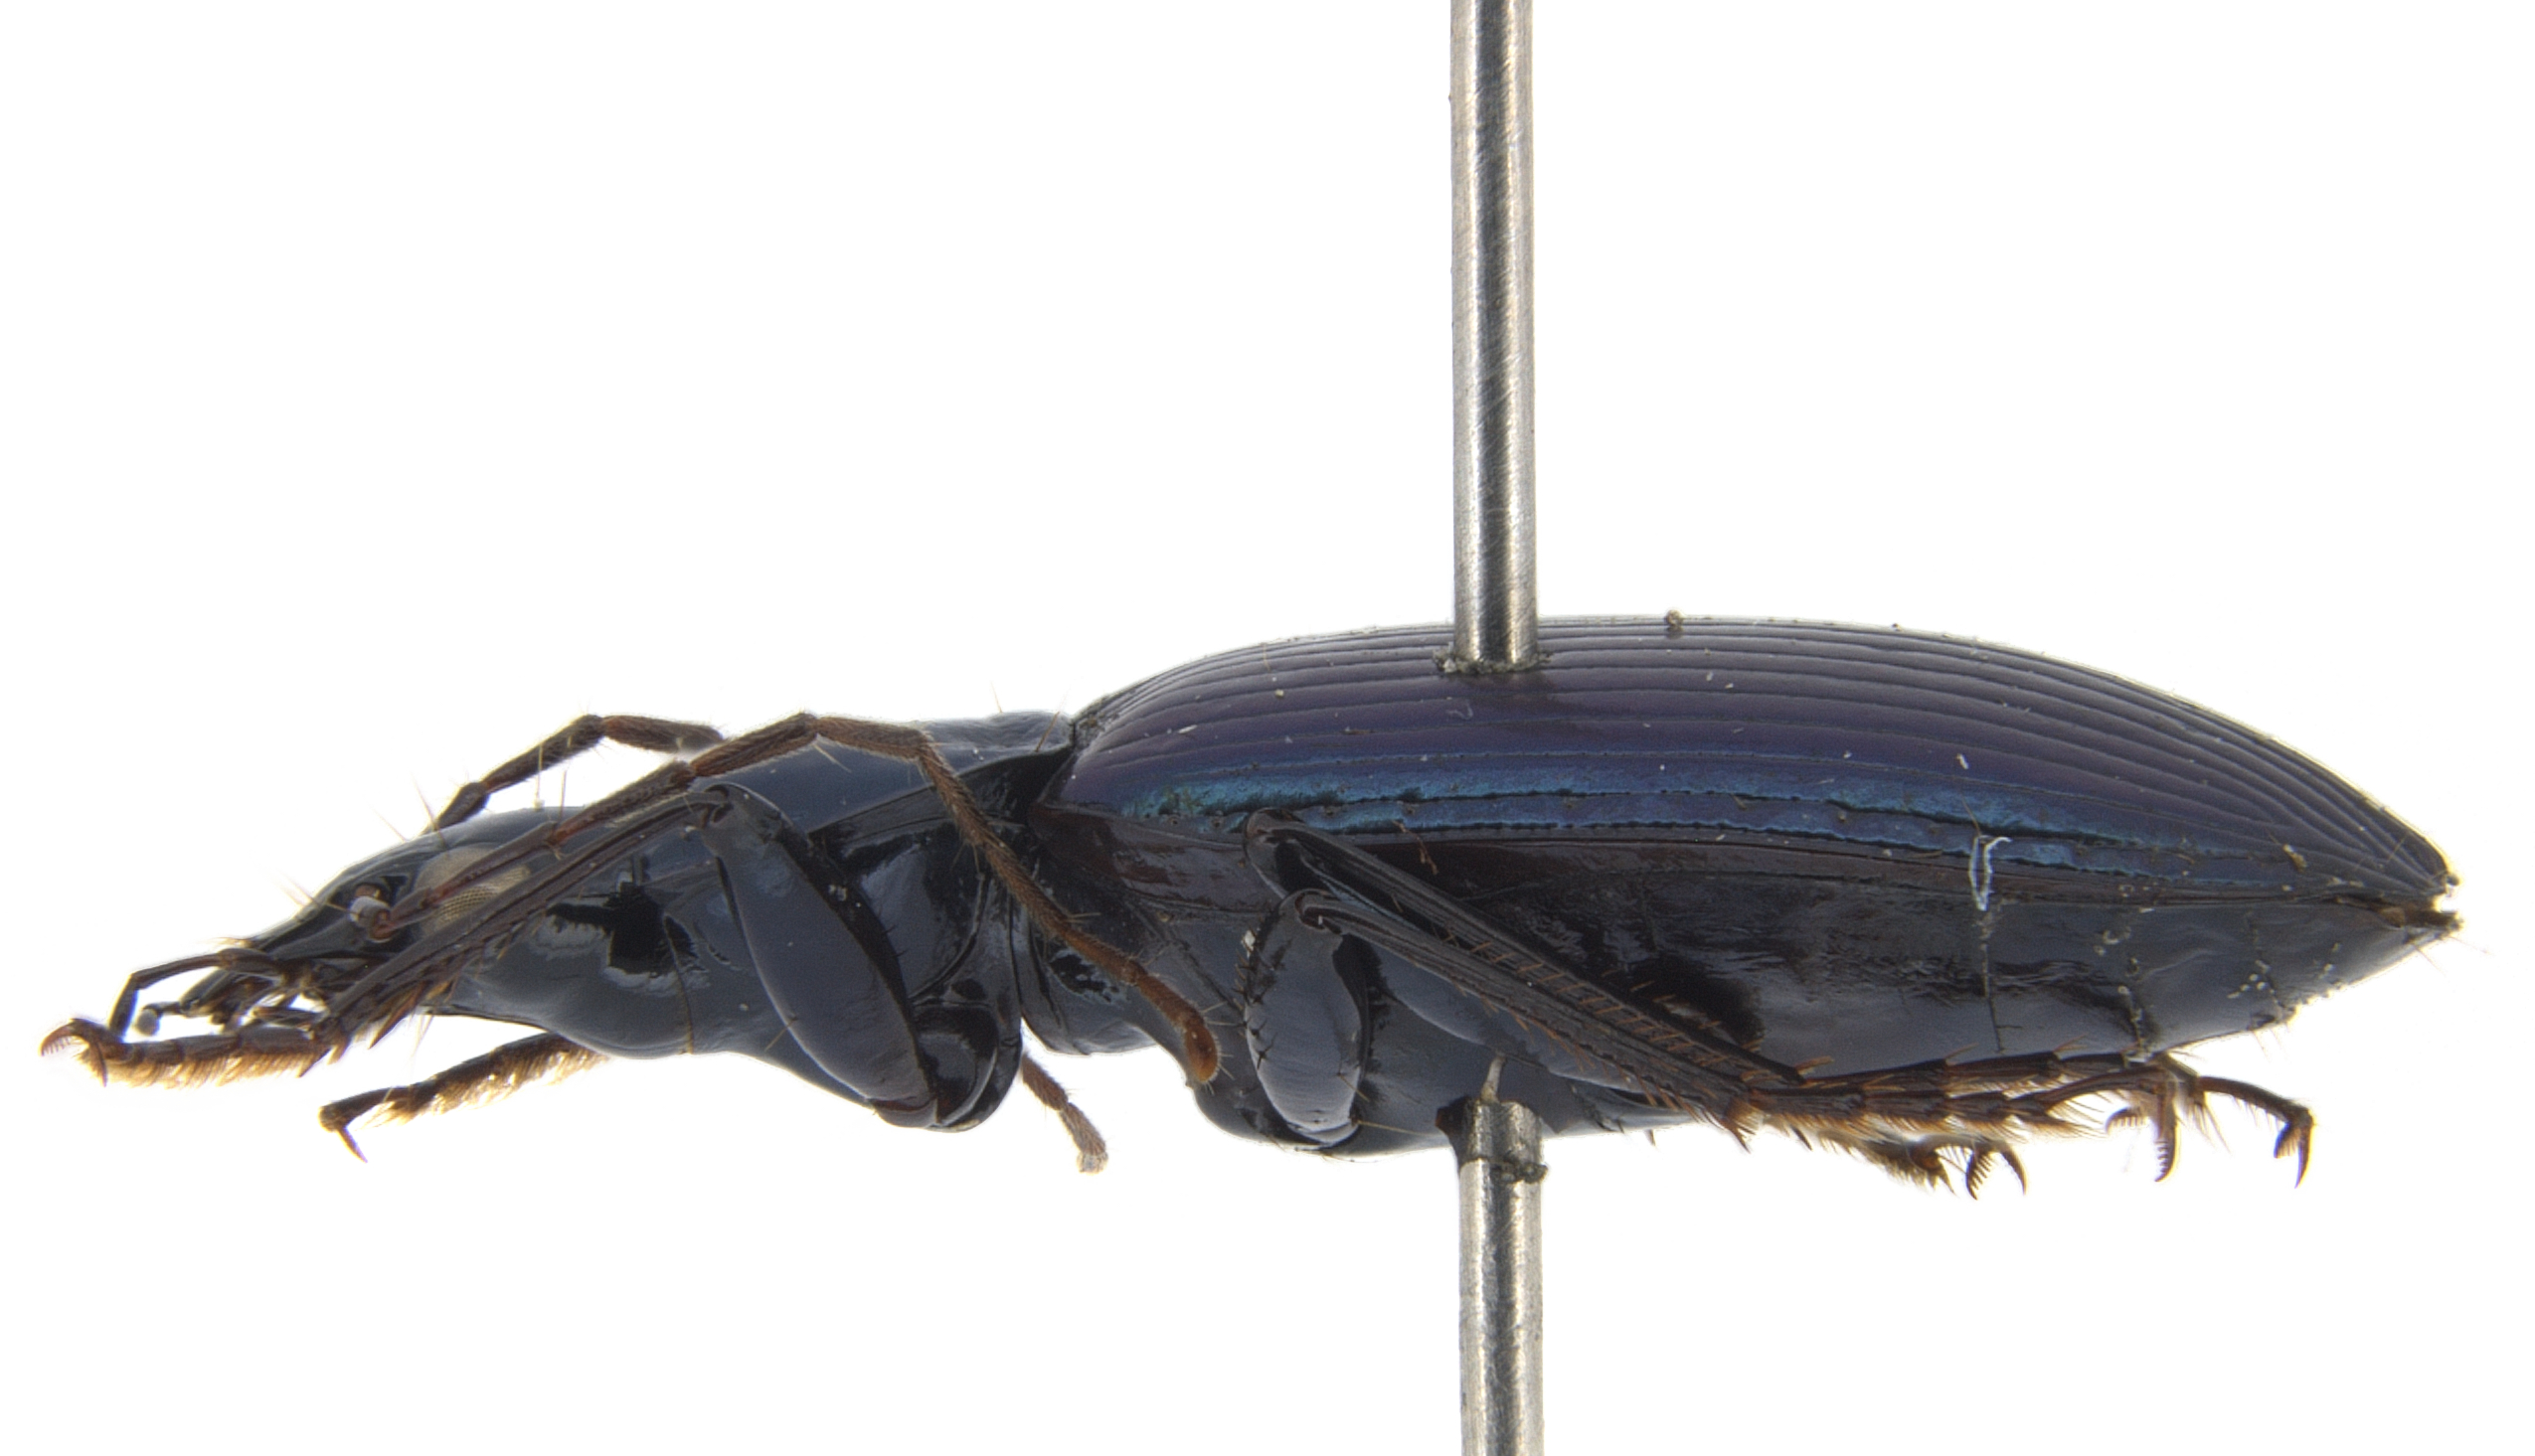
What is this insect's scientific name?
Onypterygia cyanea
